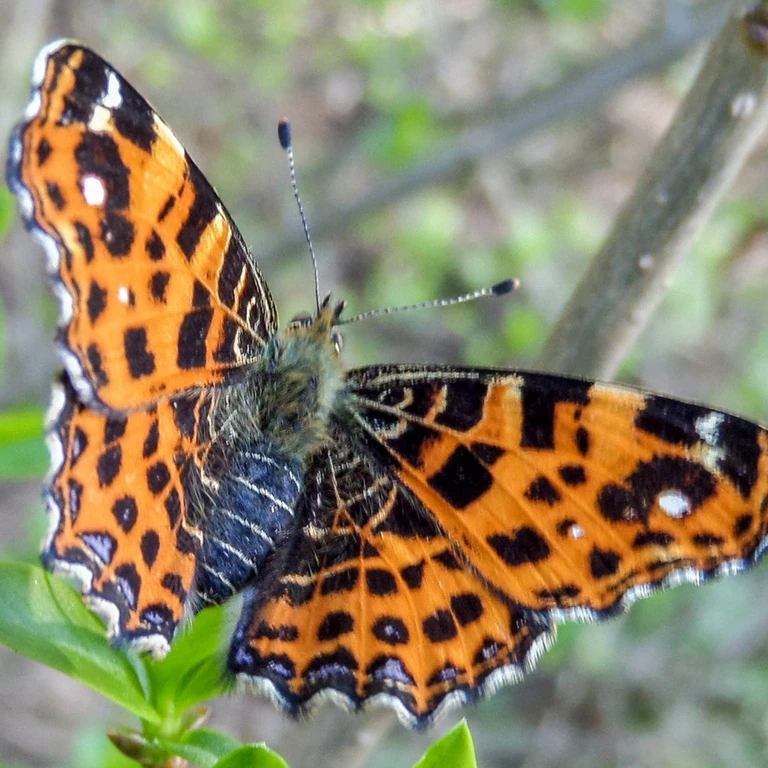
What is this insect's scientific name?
Araschnia levana
